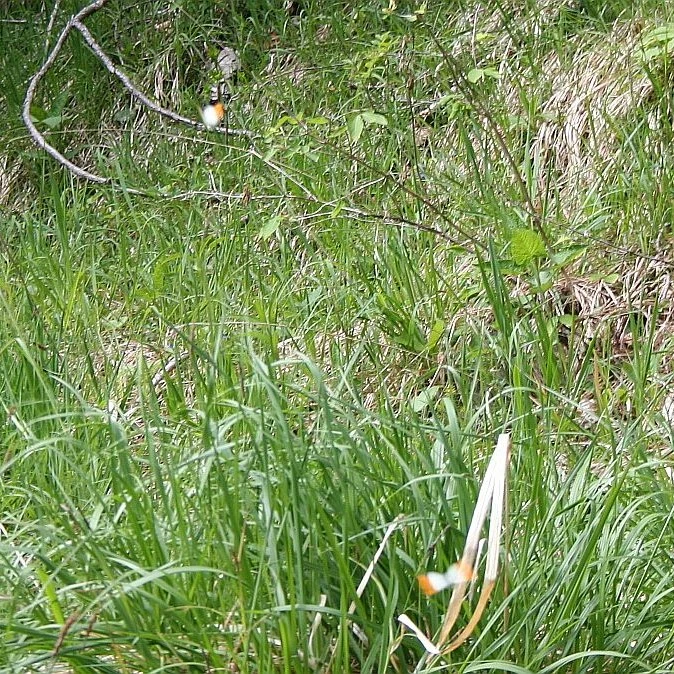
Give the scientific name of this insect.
Anthocharis cardamines
